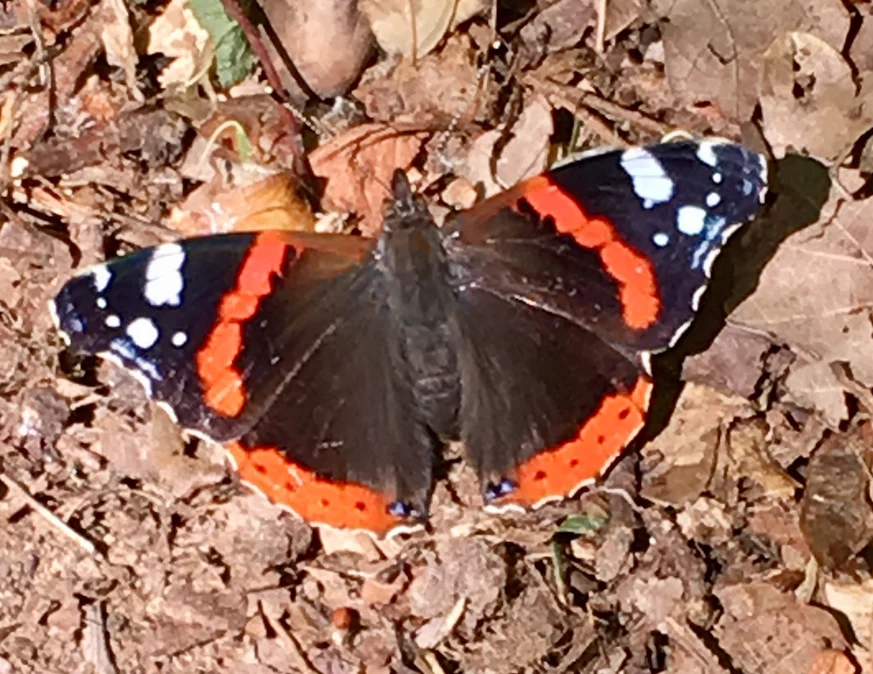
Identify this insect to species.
Vanessa atalanta
